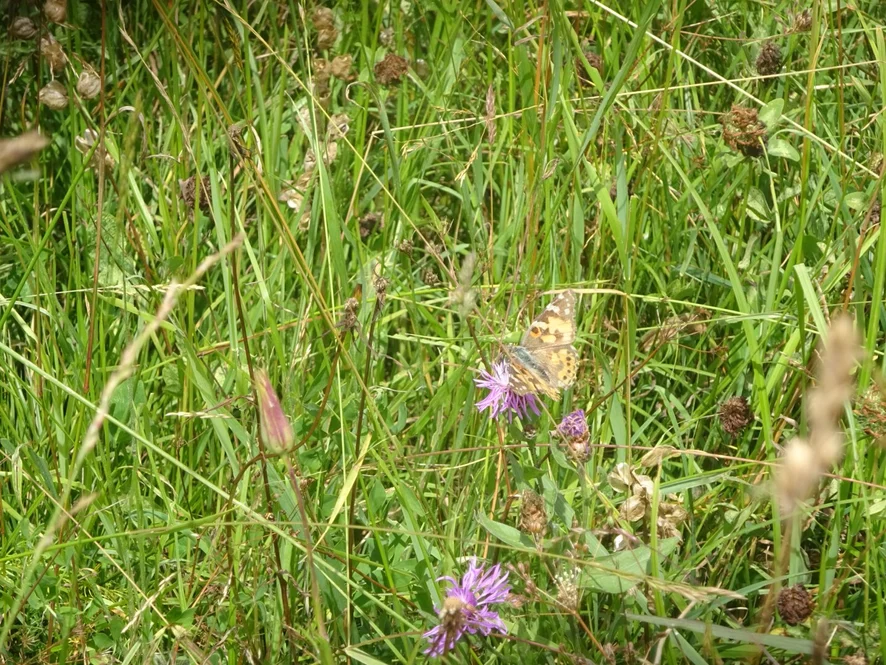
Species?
Vanessa cardui
